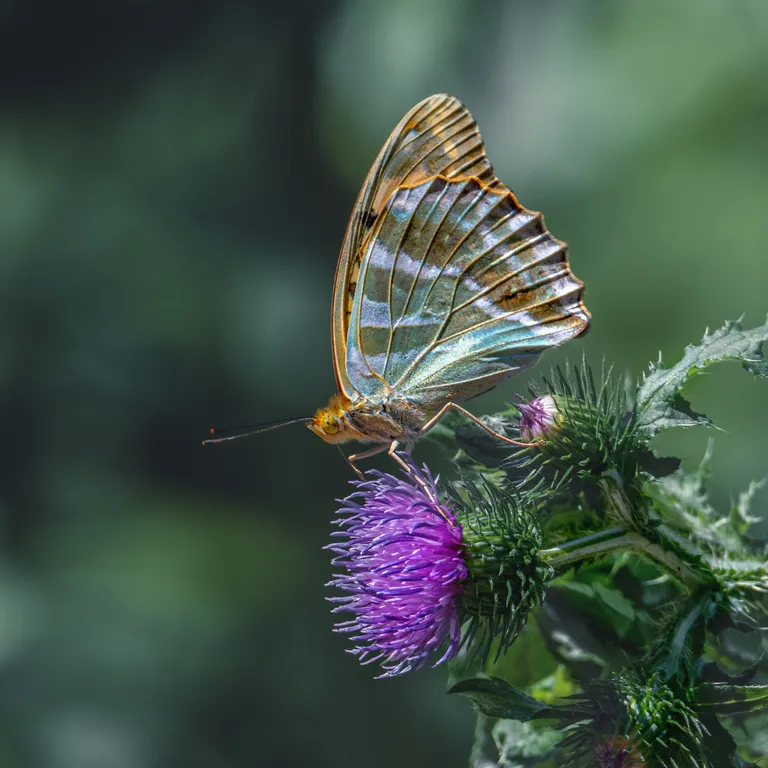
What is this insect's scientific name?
Argynnis paphia
